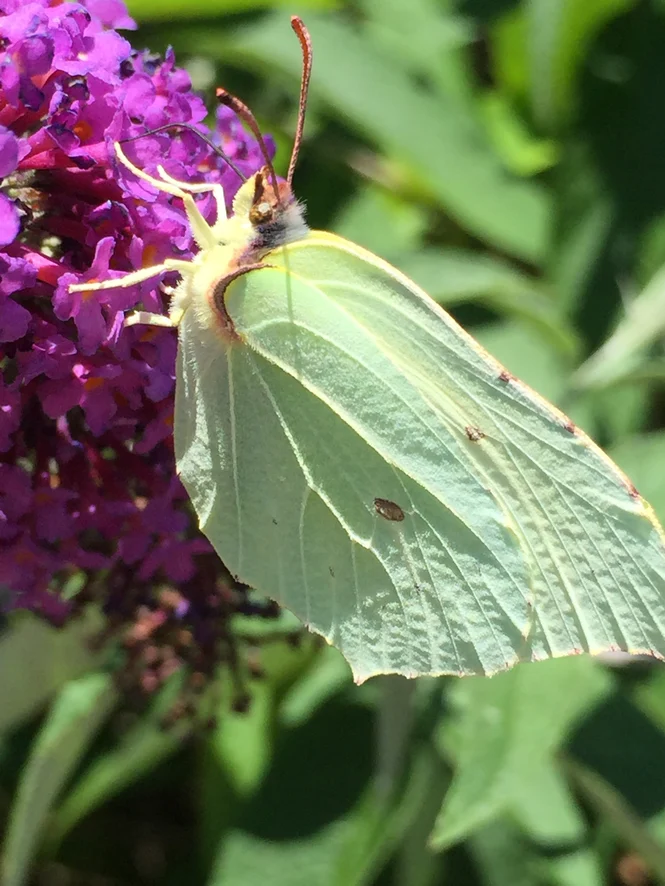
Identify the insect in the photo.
Gonepteryx rhamni
